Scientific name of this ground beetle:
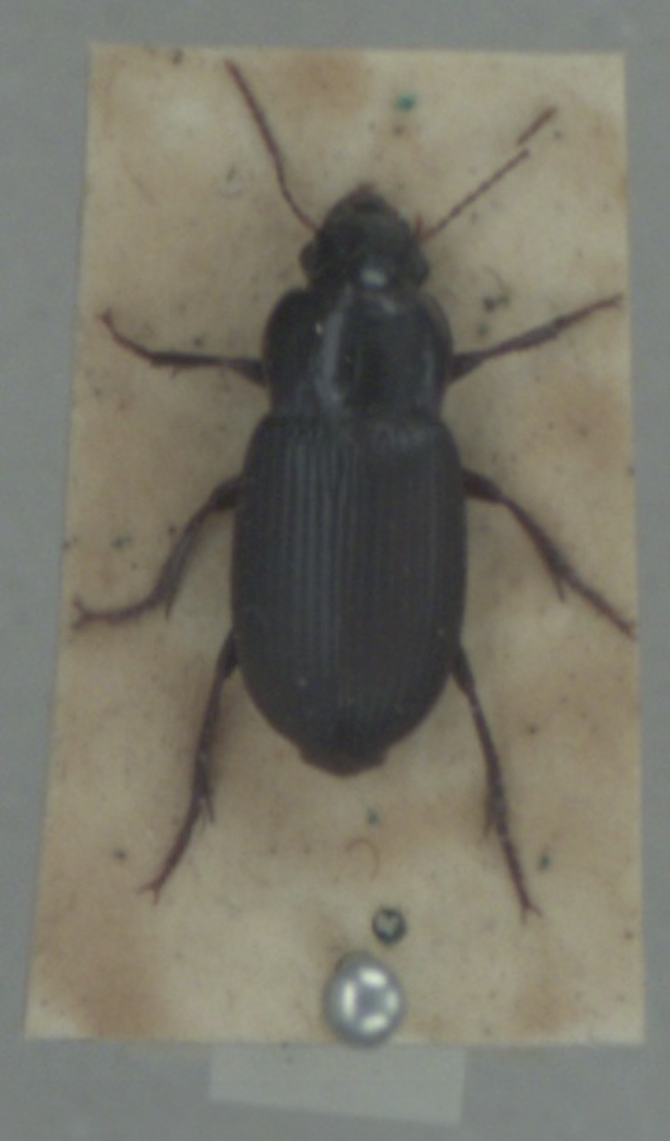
Harpalus rufipalpis
